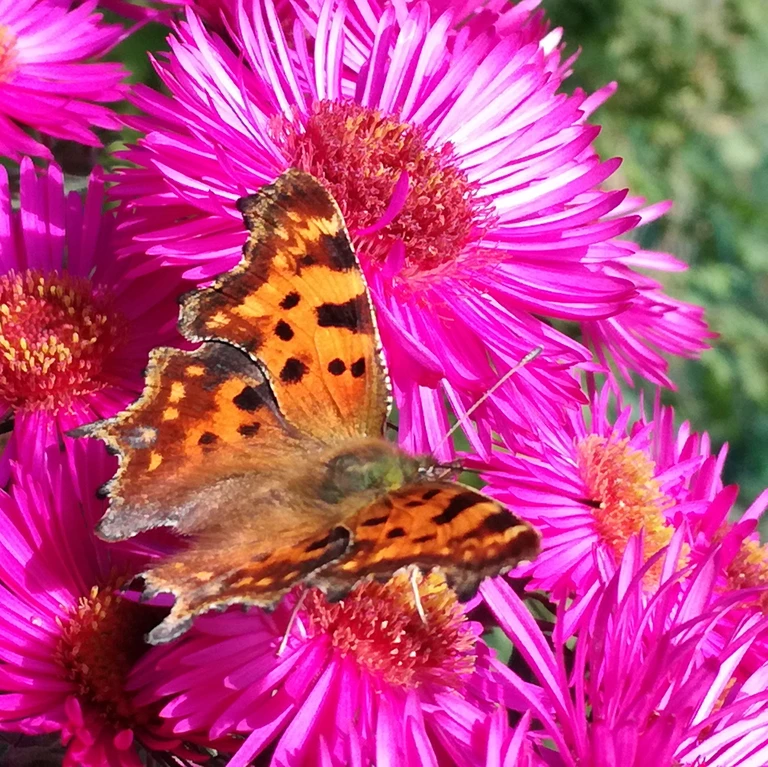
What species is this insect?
Polygonia c-album
